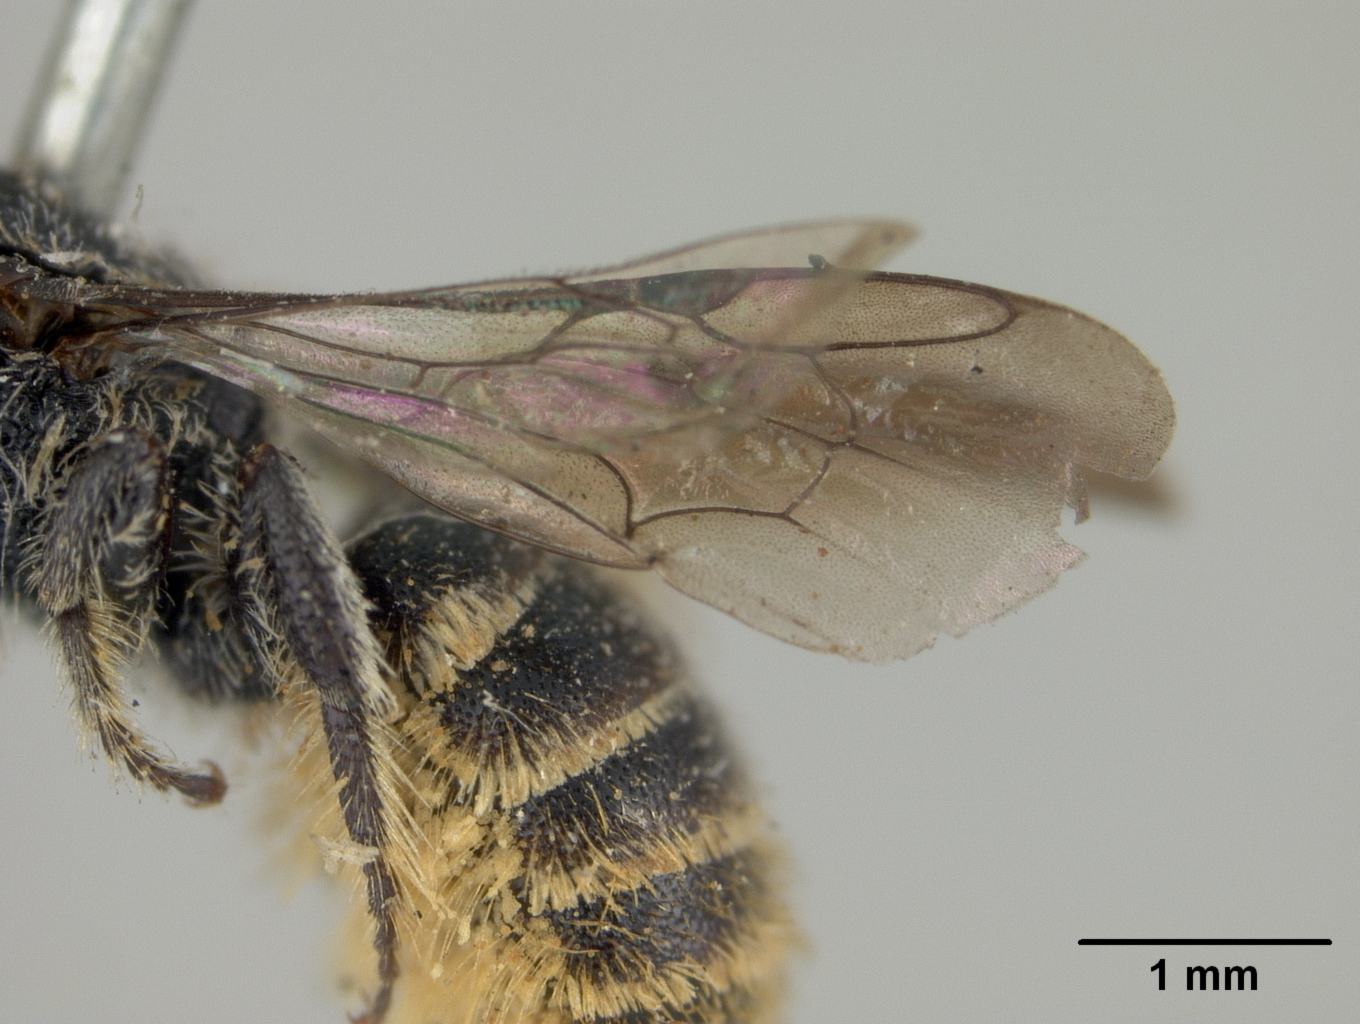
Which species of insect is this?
Heriades bruneri
